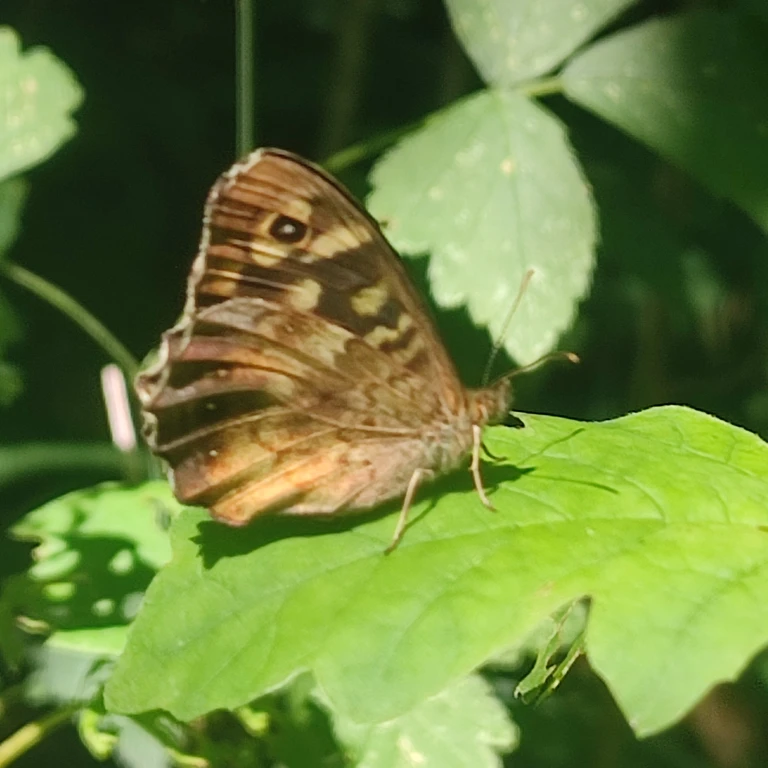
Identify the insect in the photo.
Pararge aegeria
